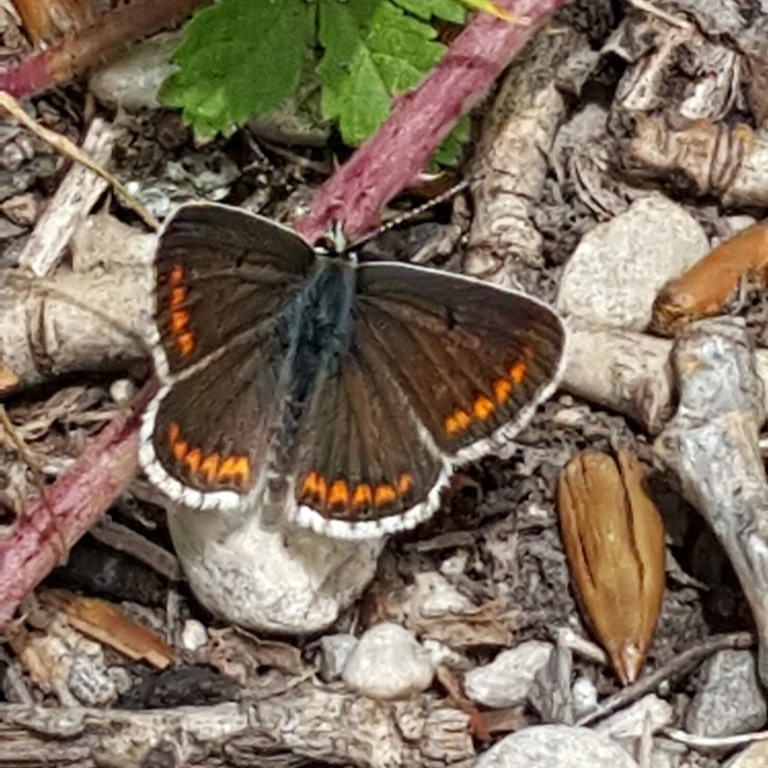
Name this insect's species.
Aricia agestis/artaxerxes
